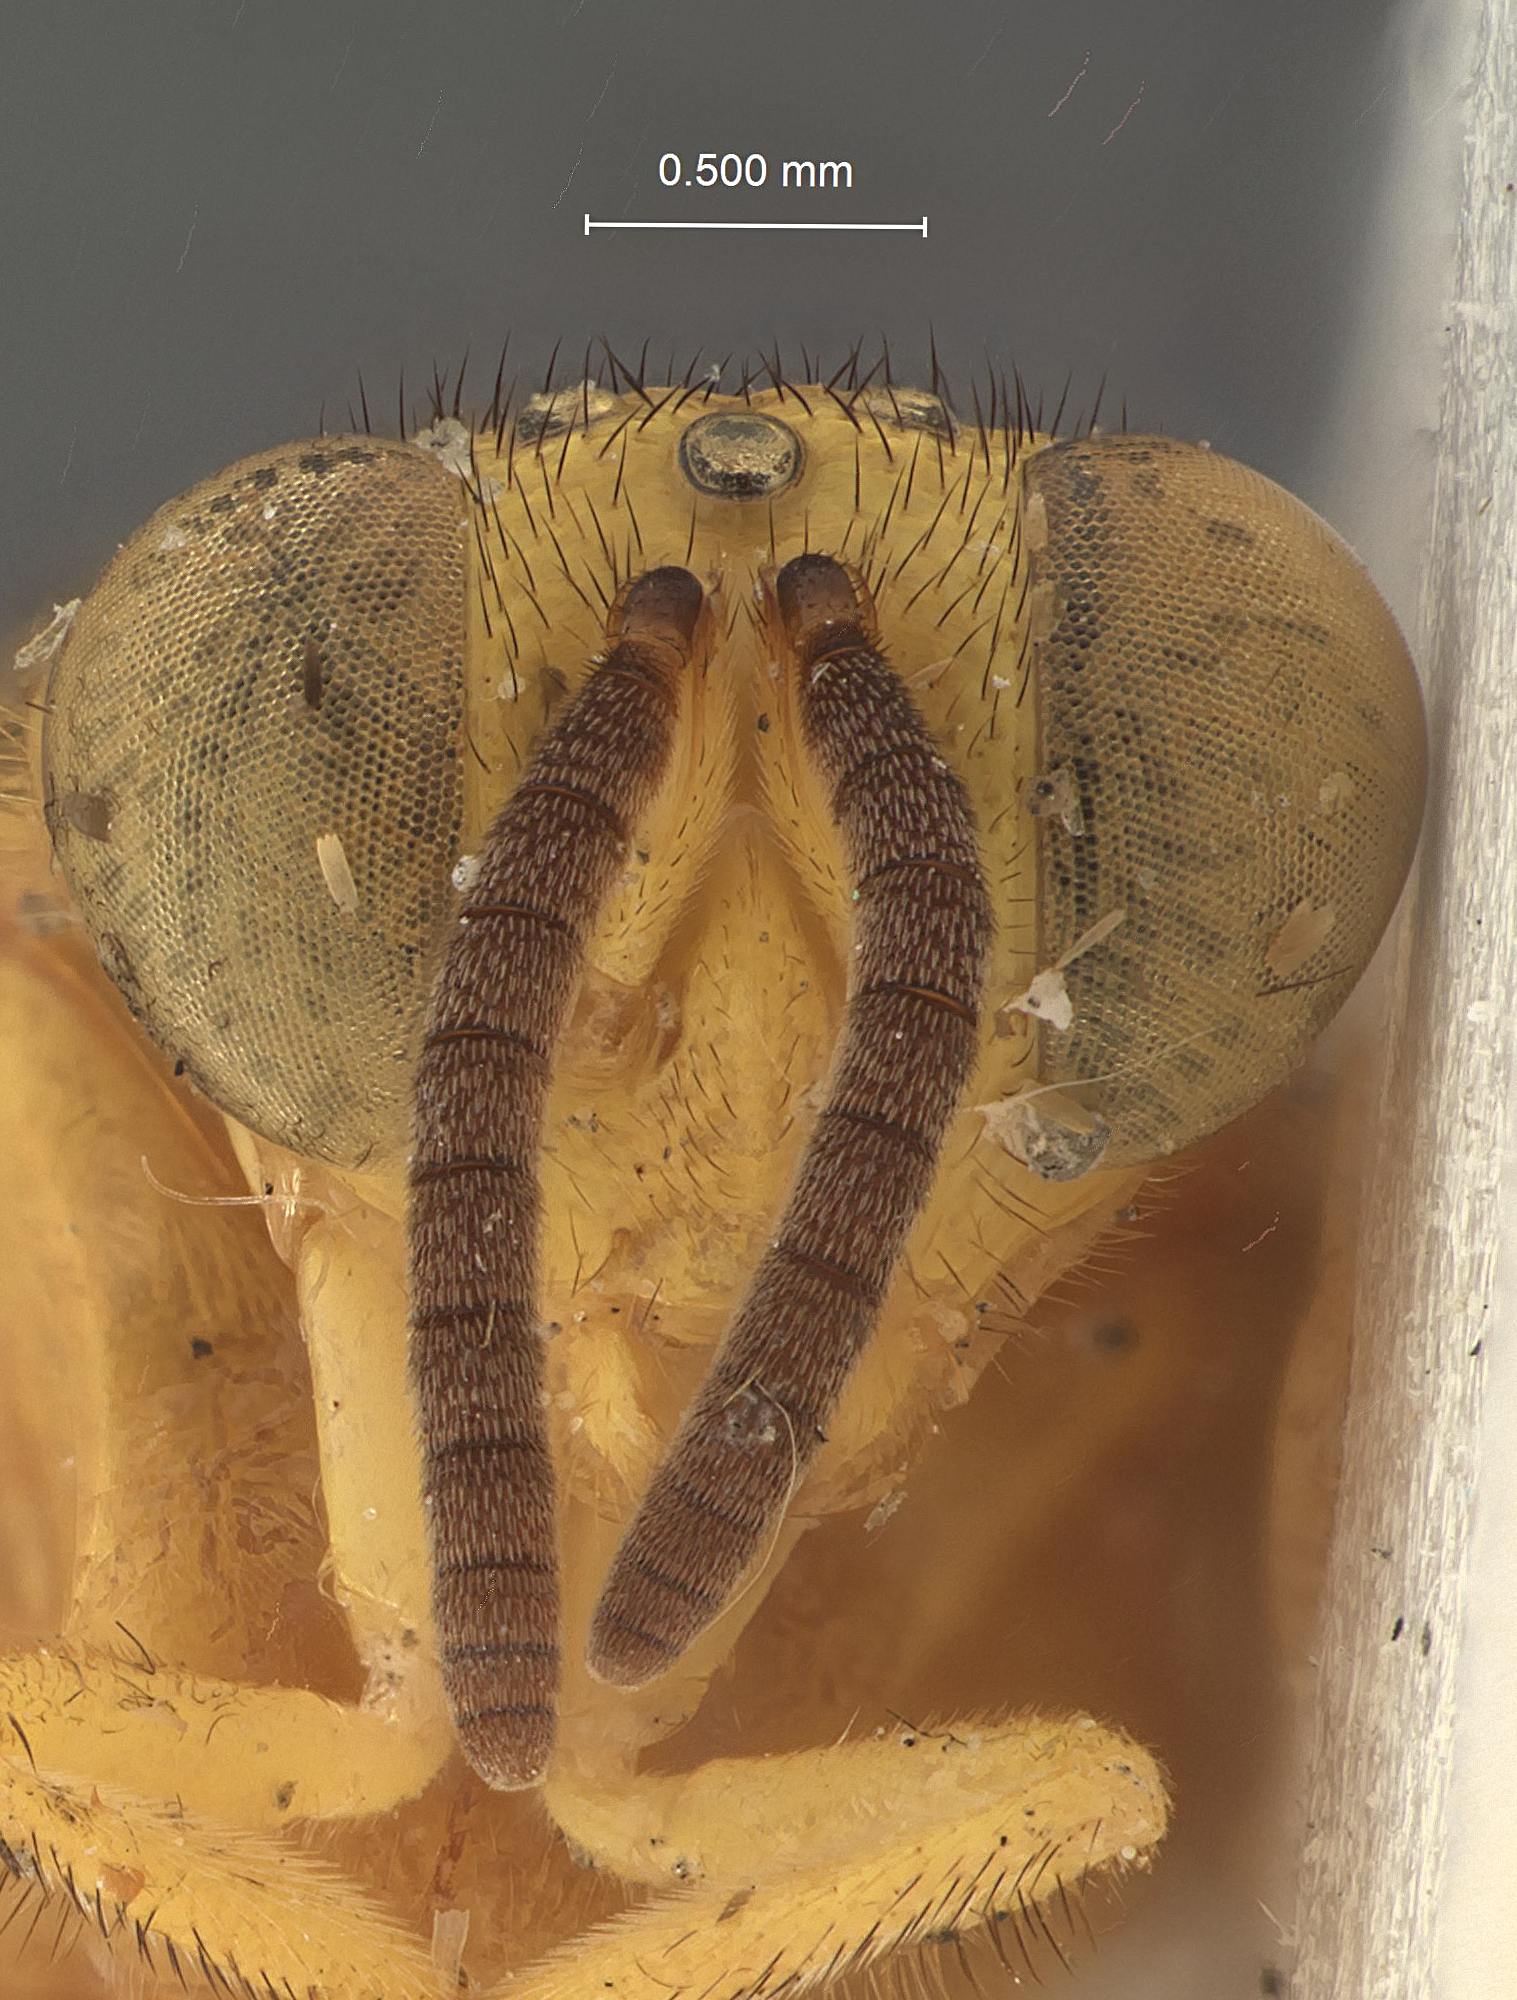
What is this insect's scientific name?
Conura grisselli
